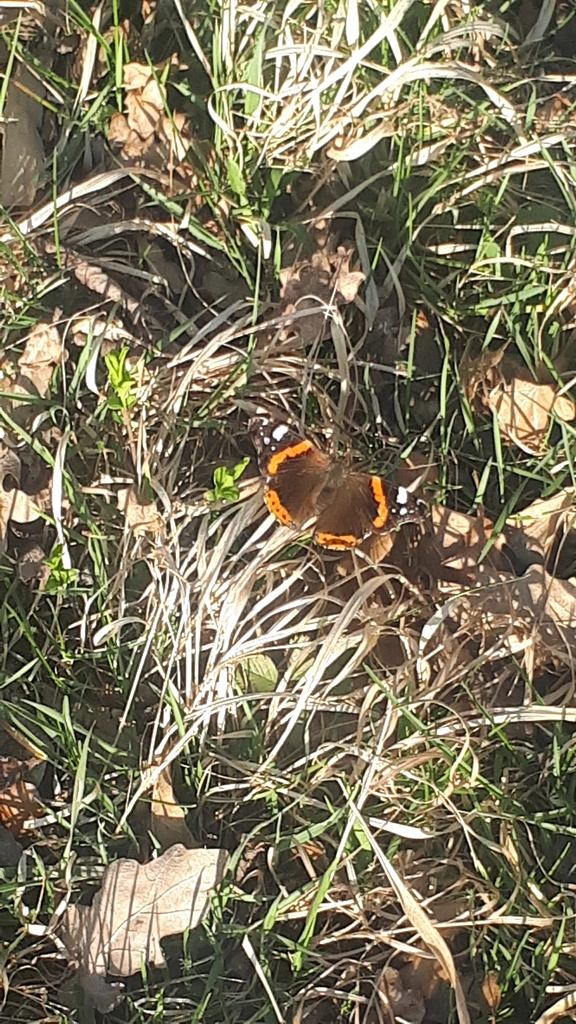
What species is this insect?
Vanessa atalanta
